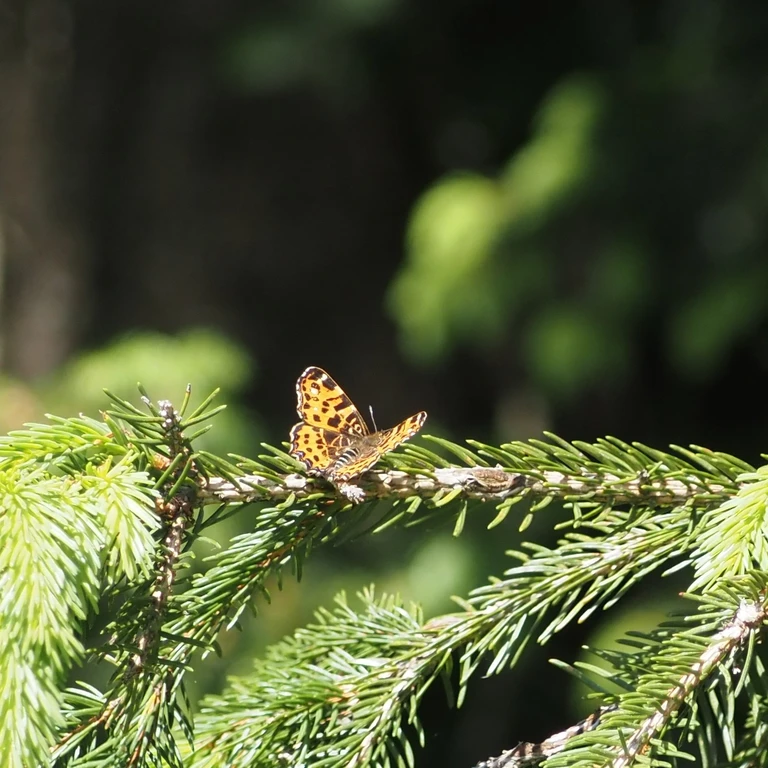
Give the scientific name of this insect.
Araschnia levana
